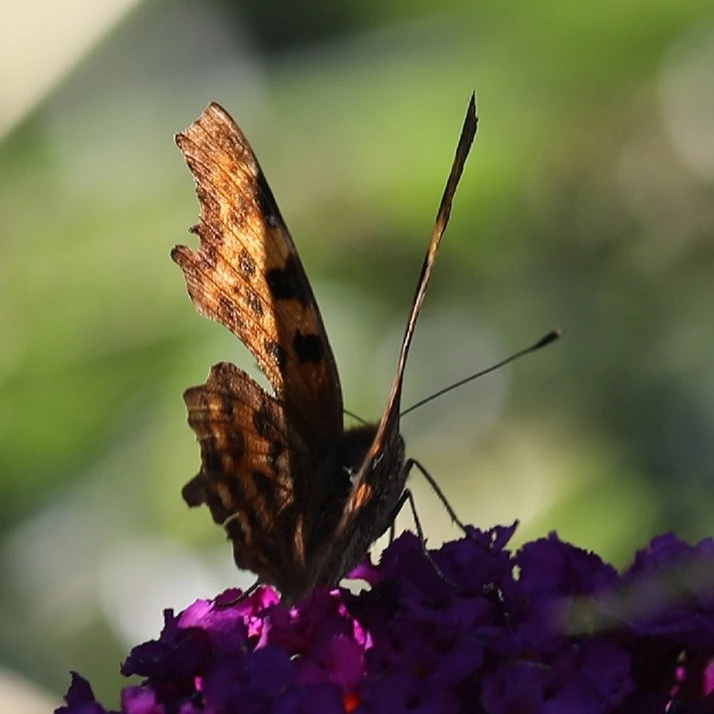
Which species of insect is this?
Polygonia c-album
